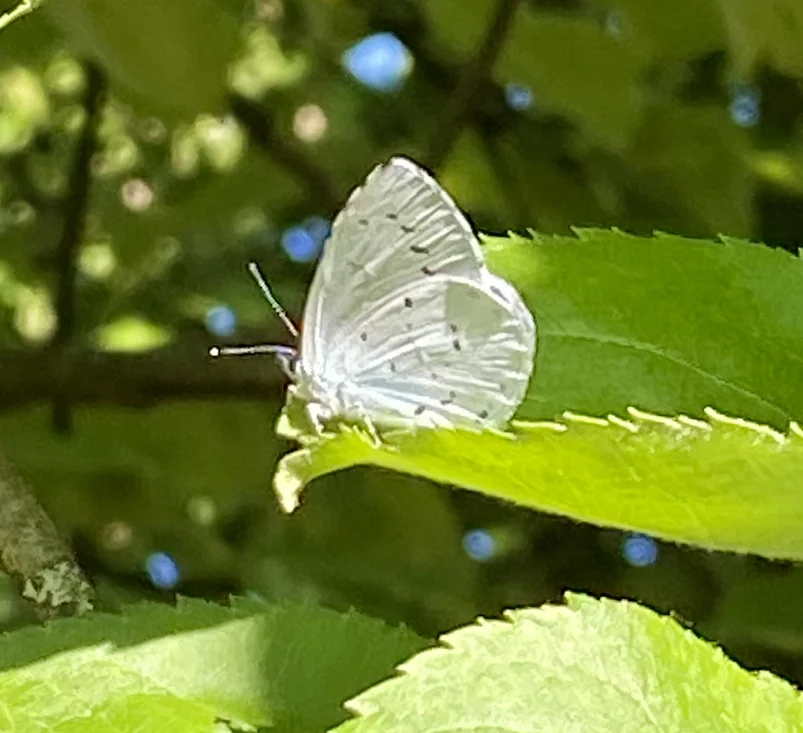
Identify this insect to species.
Celastrina argiolus
